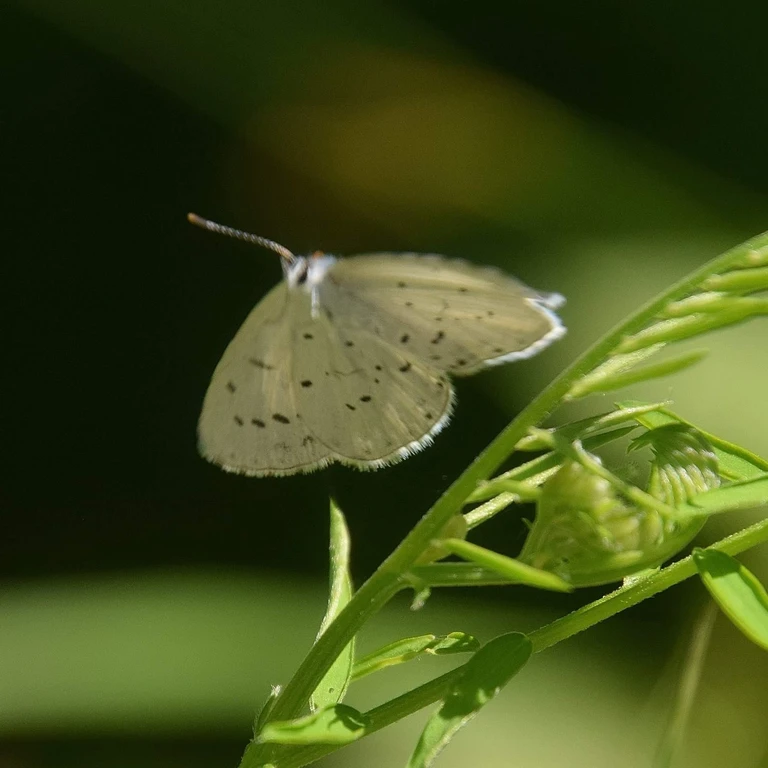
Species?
Celastrina argiolus
